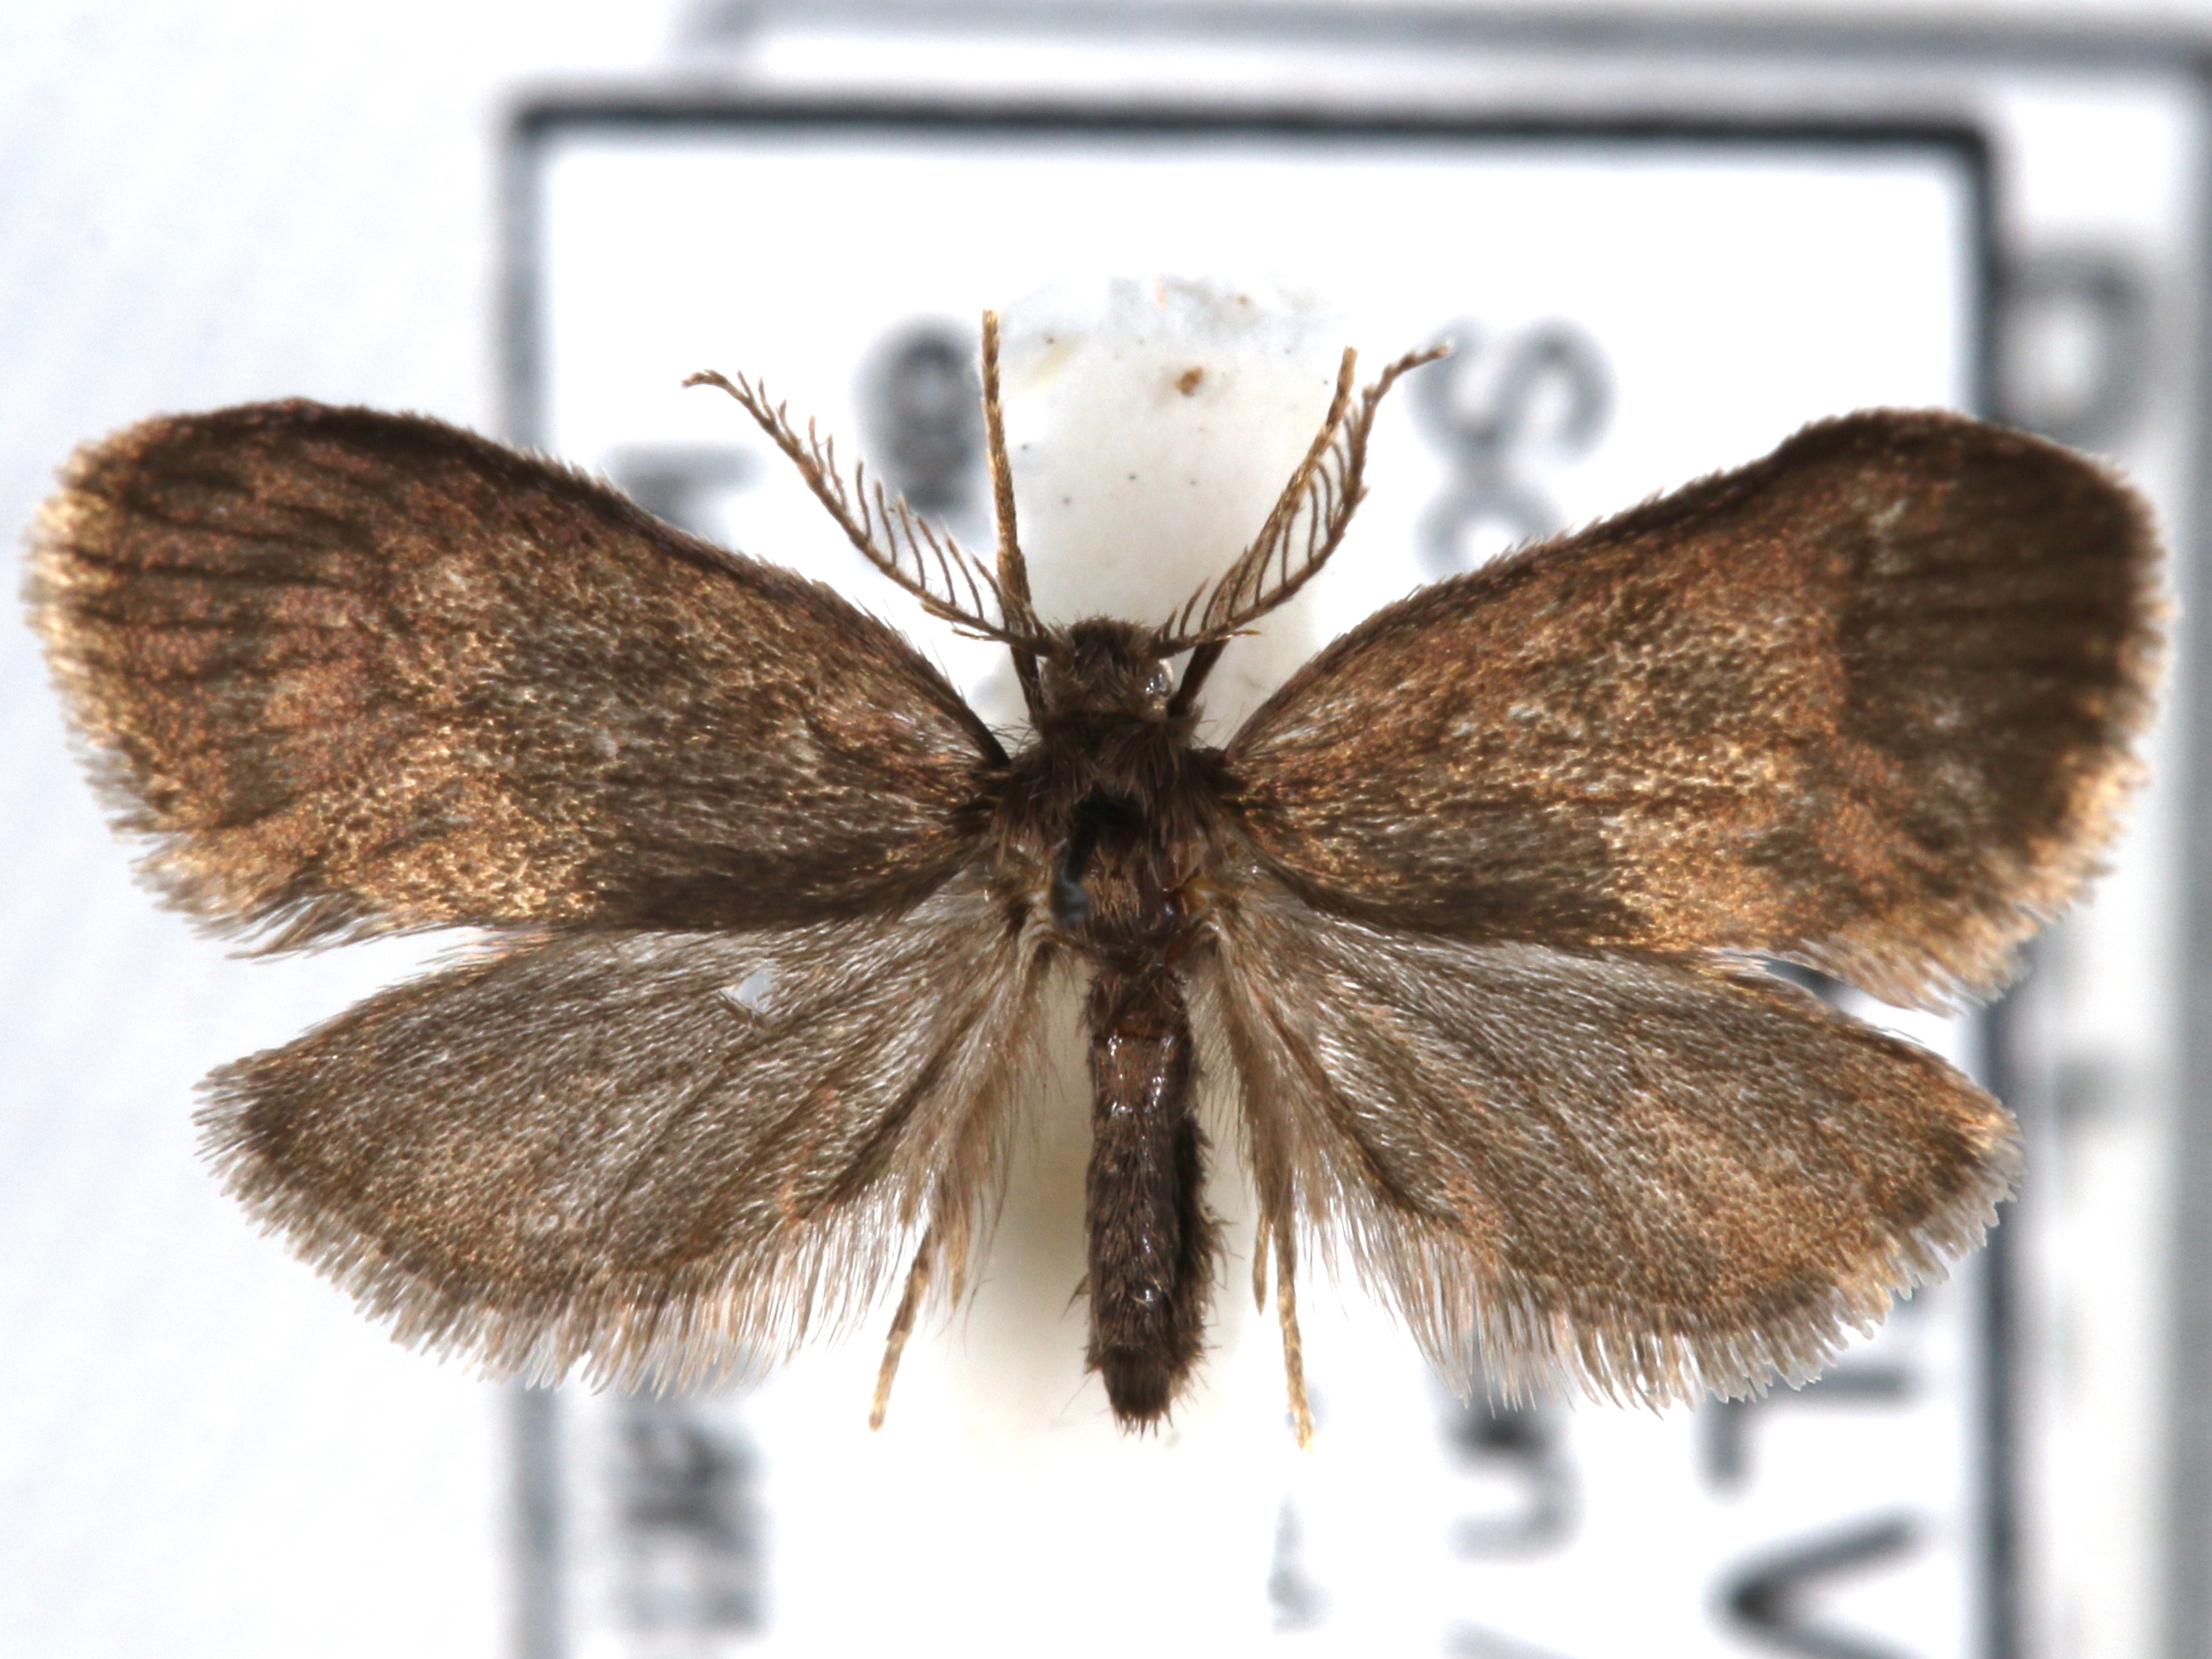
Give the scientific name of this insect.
Psyche casta
